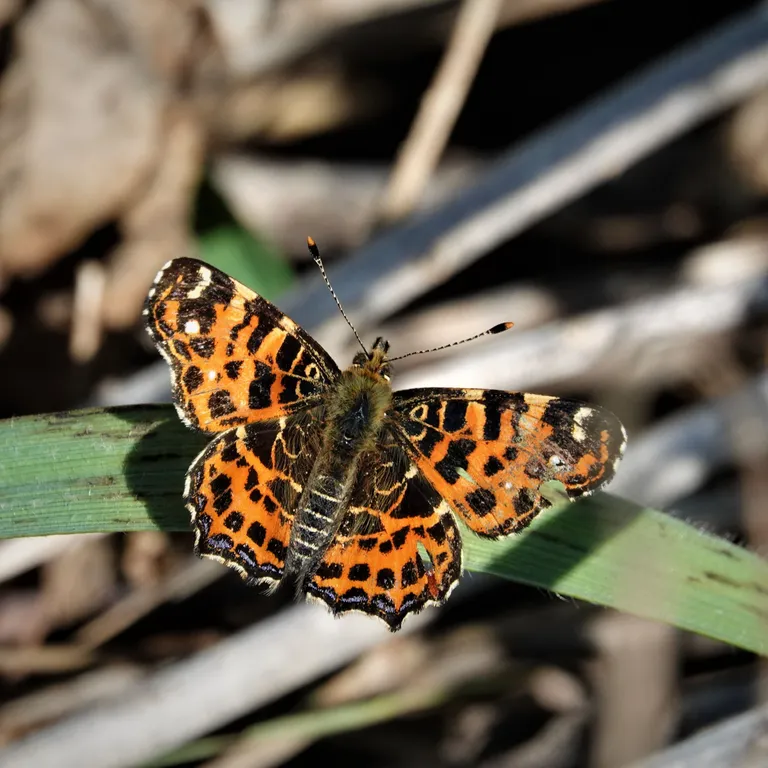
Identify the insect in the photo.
Araschnia levana
